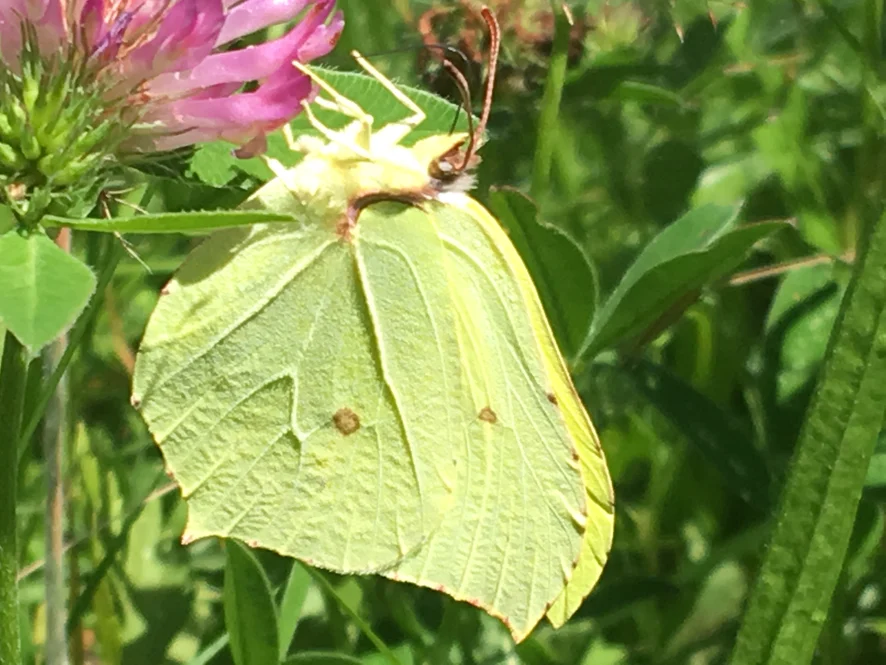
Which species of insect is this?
Gonepteryx rhamni
